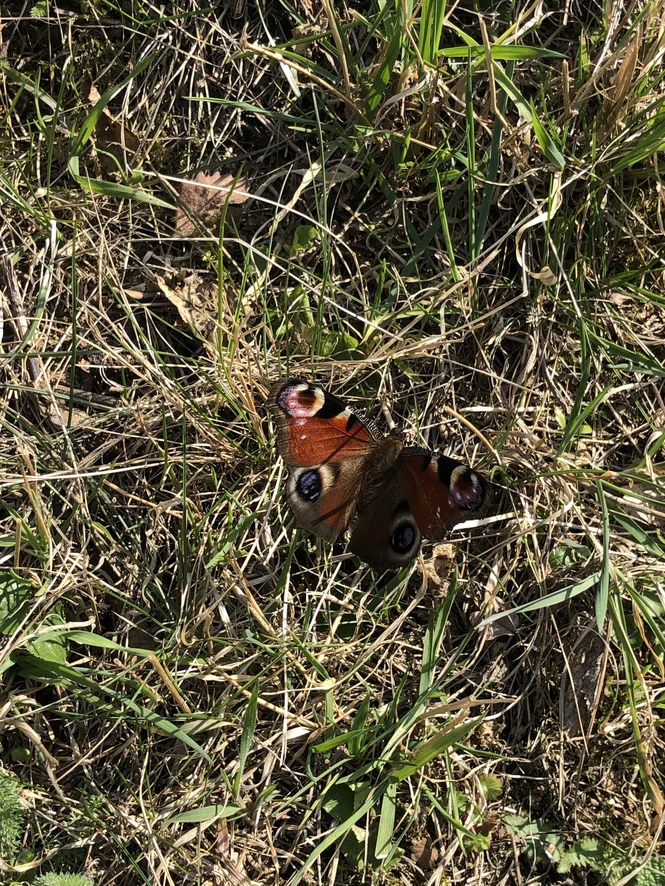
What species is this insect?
Aglais io
